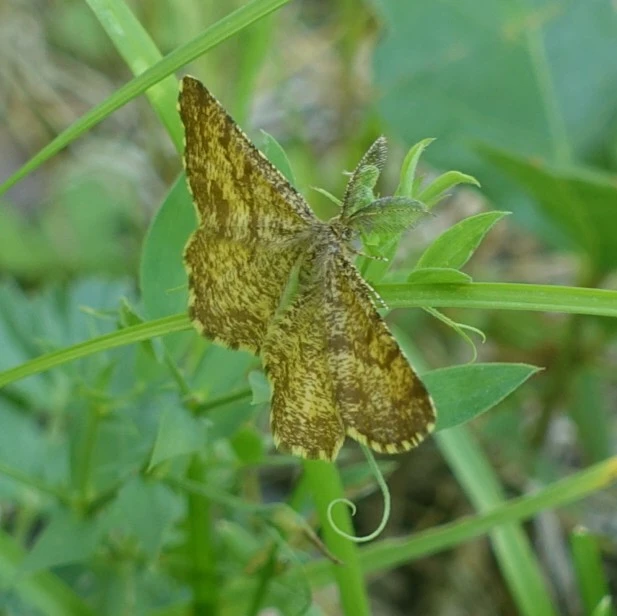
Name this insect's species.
Ematurga atomaria
